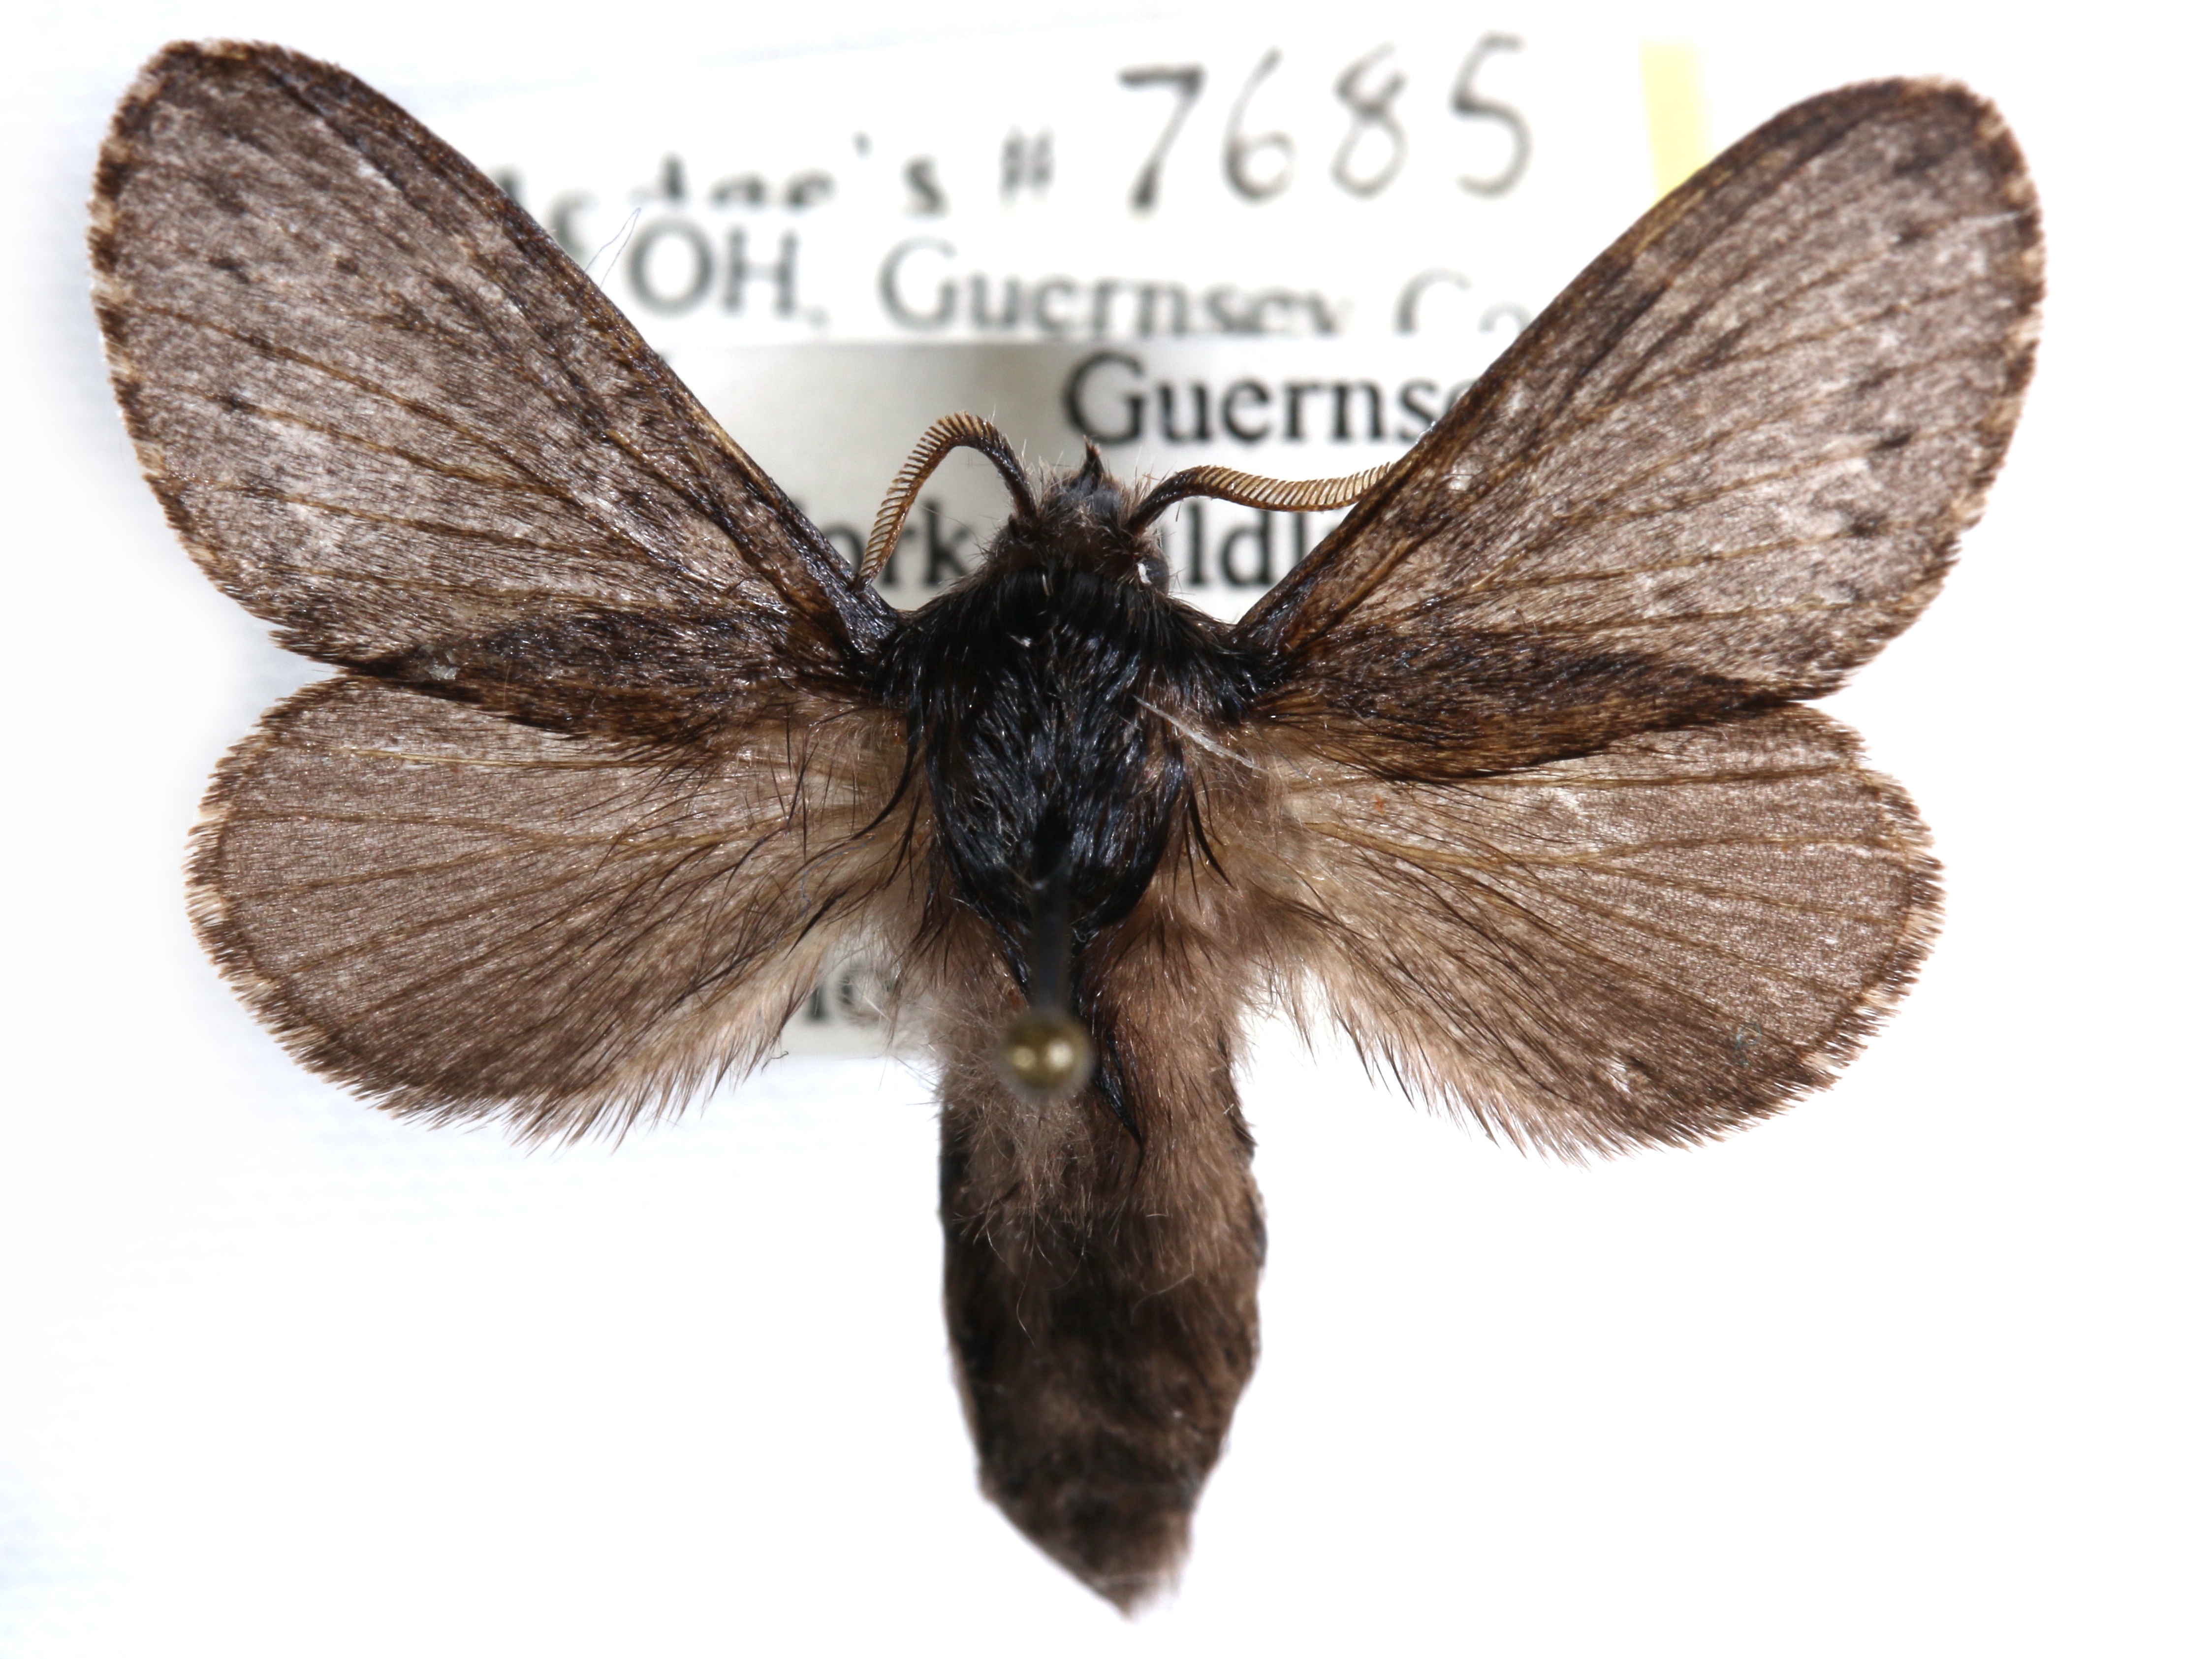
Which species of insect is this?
Heteropacha rileyana
